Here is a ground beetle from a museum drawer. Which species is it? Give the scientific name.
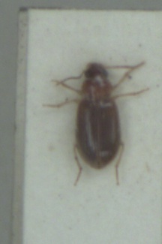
Bradycellus harpalinus
